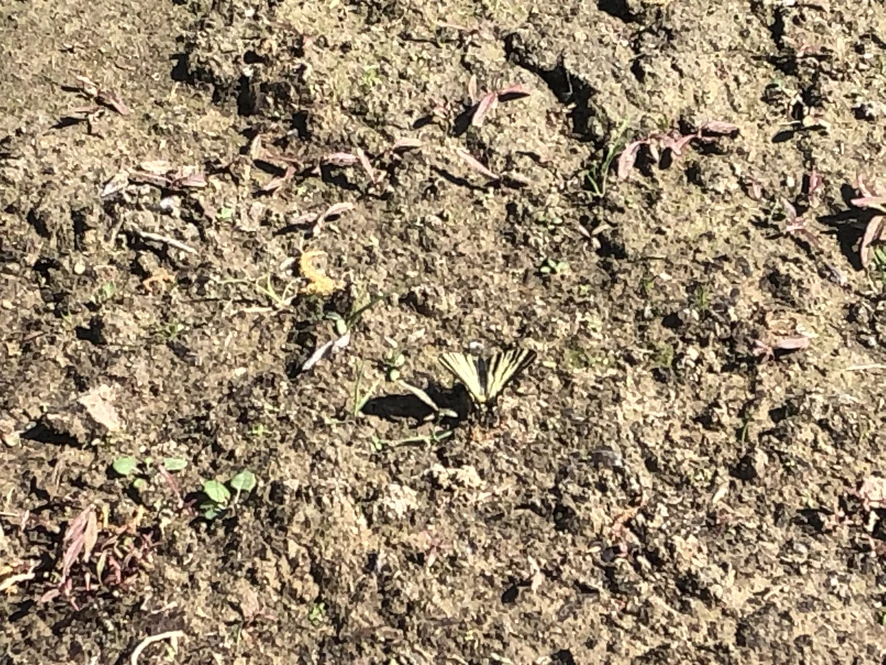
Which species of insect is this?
Iphiclides podalirius
